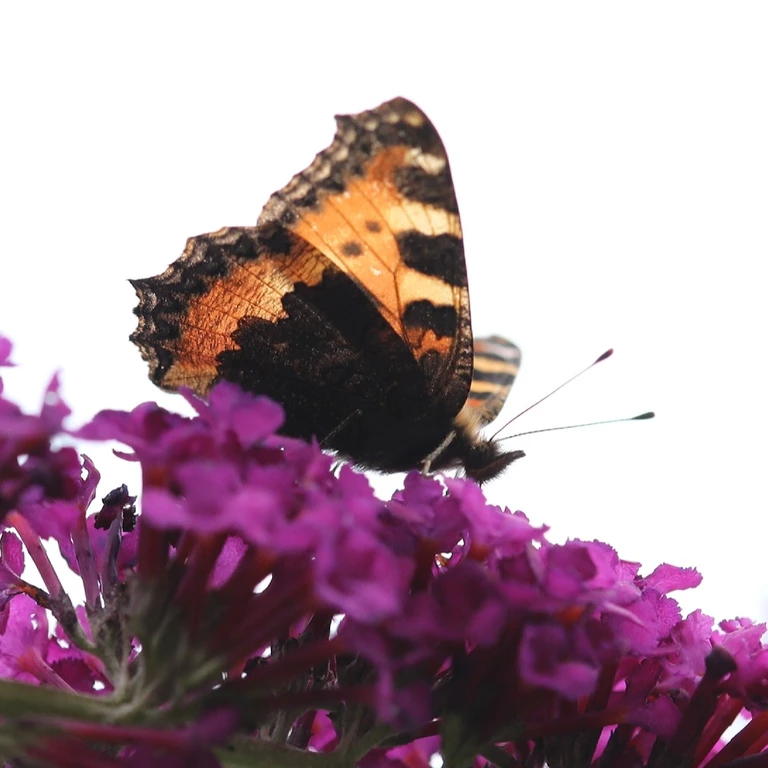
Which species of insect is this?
Aglais urticae
